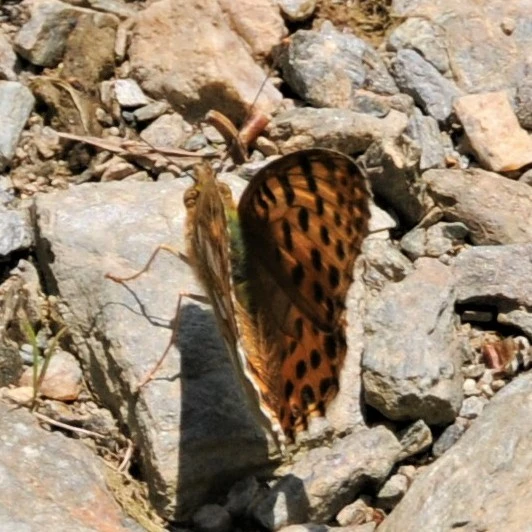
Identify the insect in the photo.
Issoria lathonia
